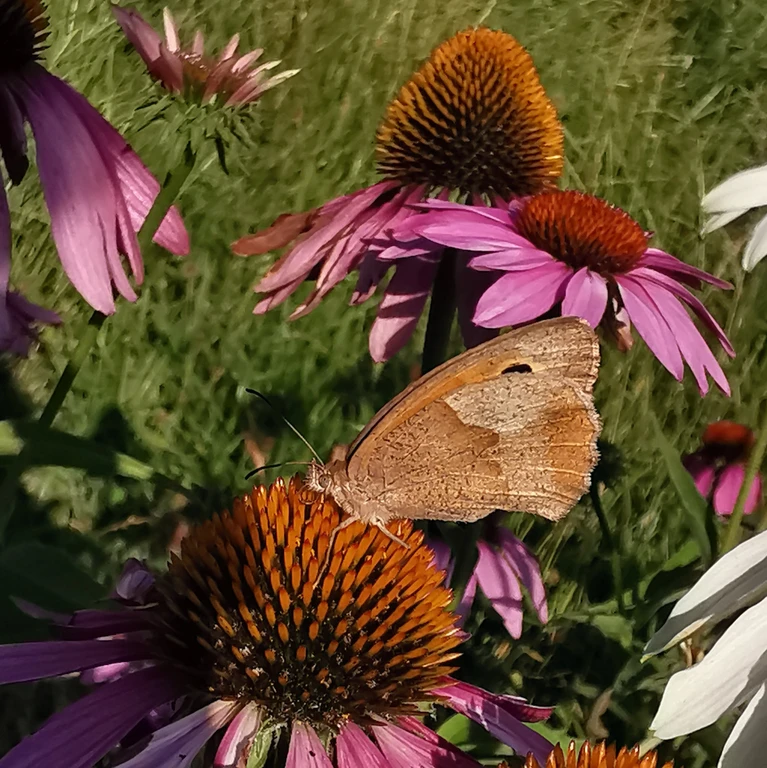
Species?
Maniola jurtina
